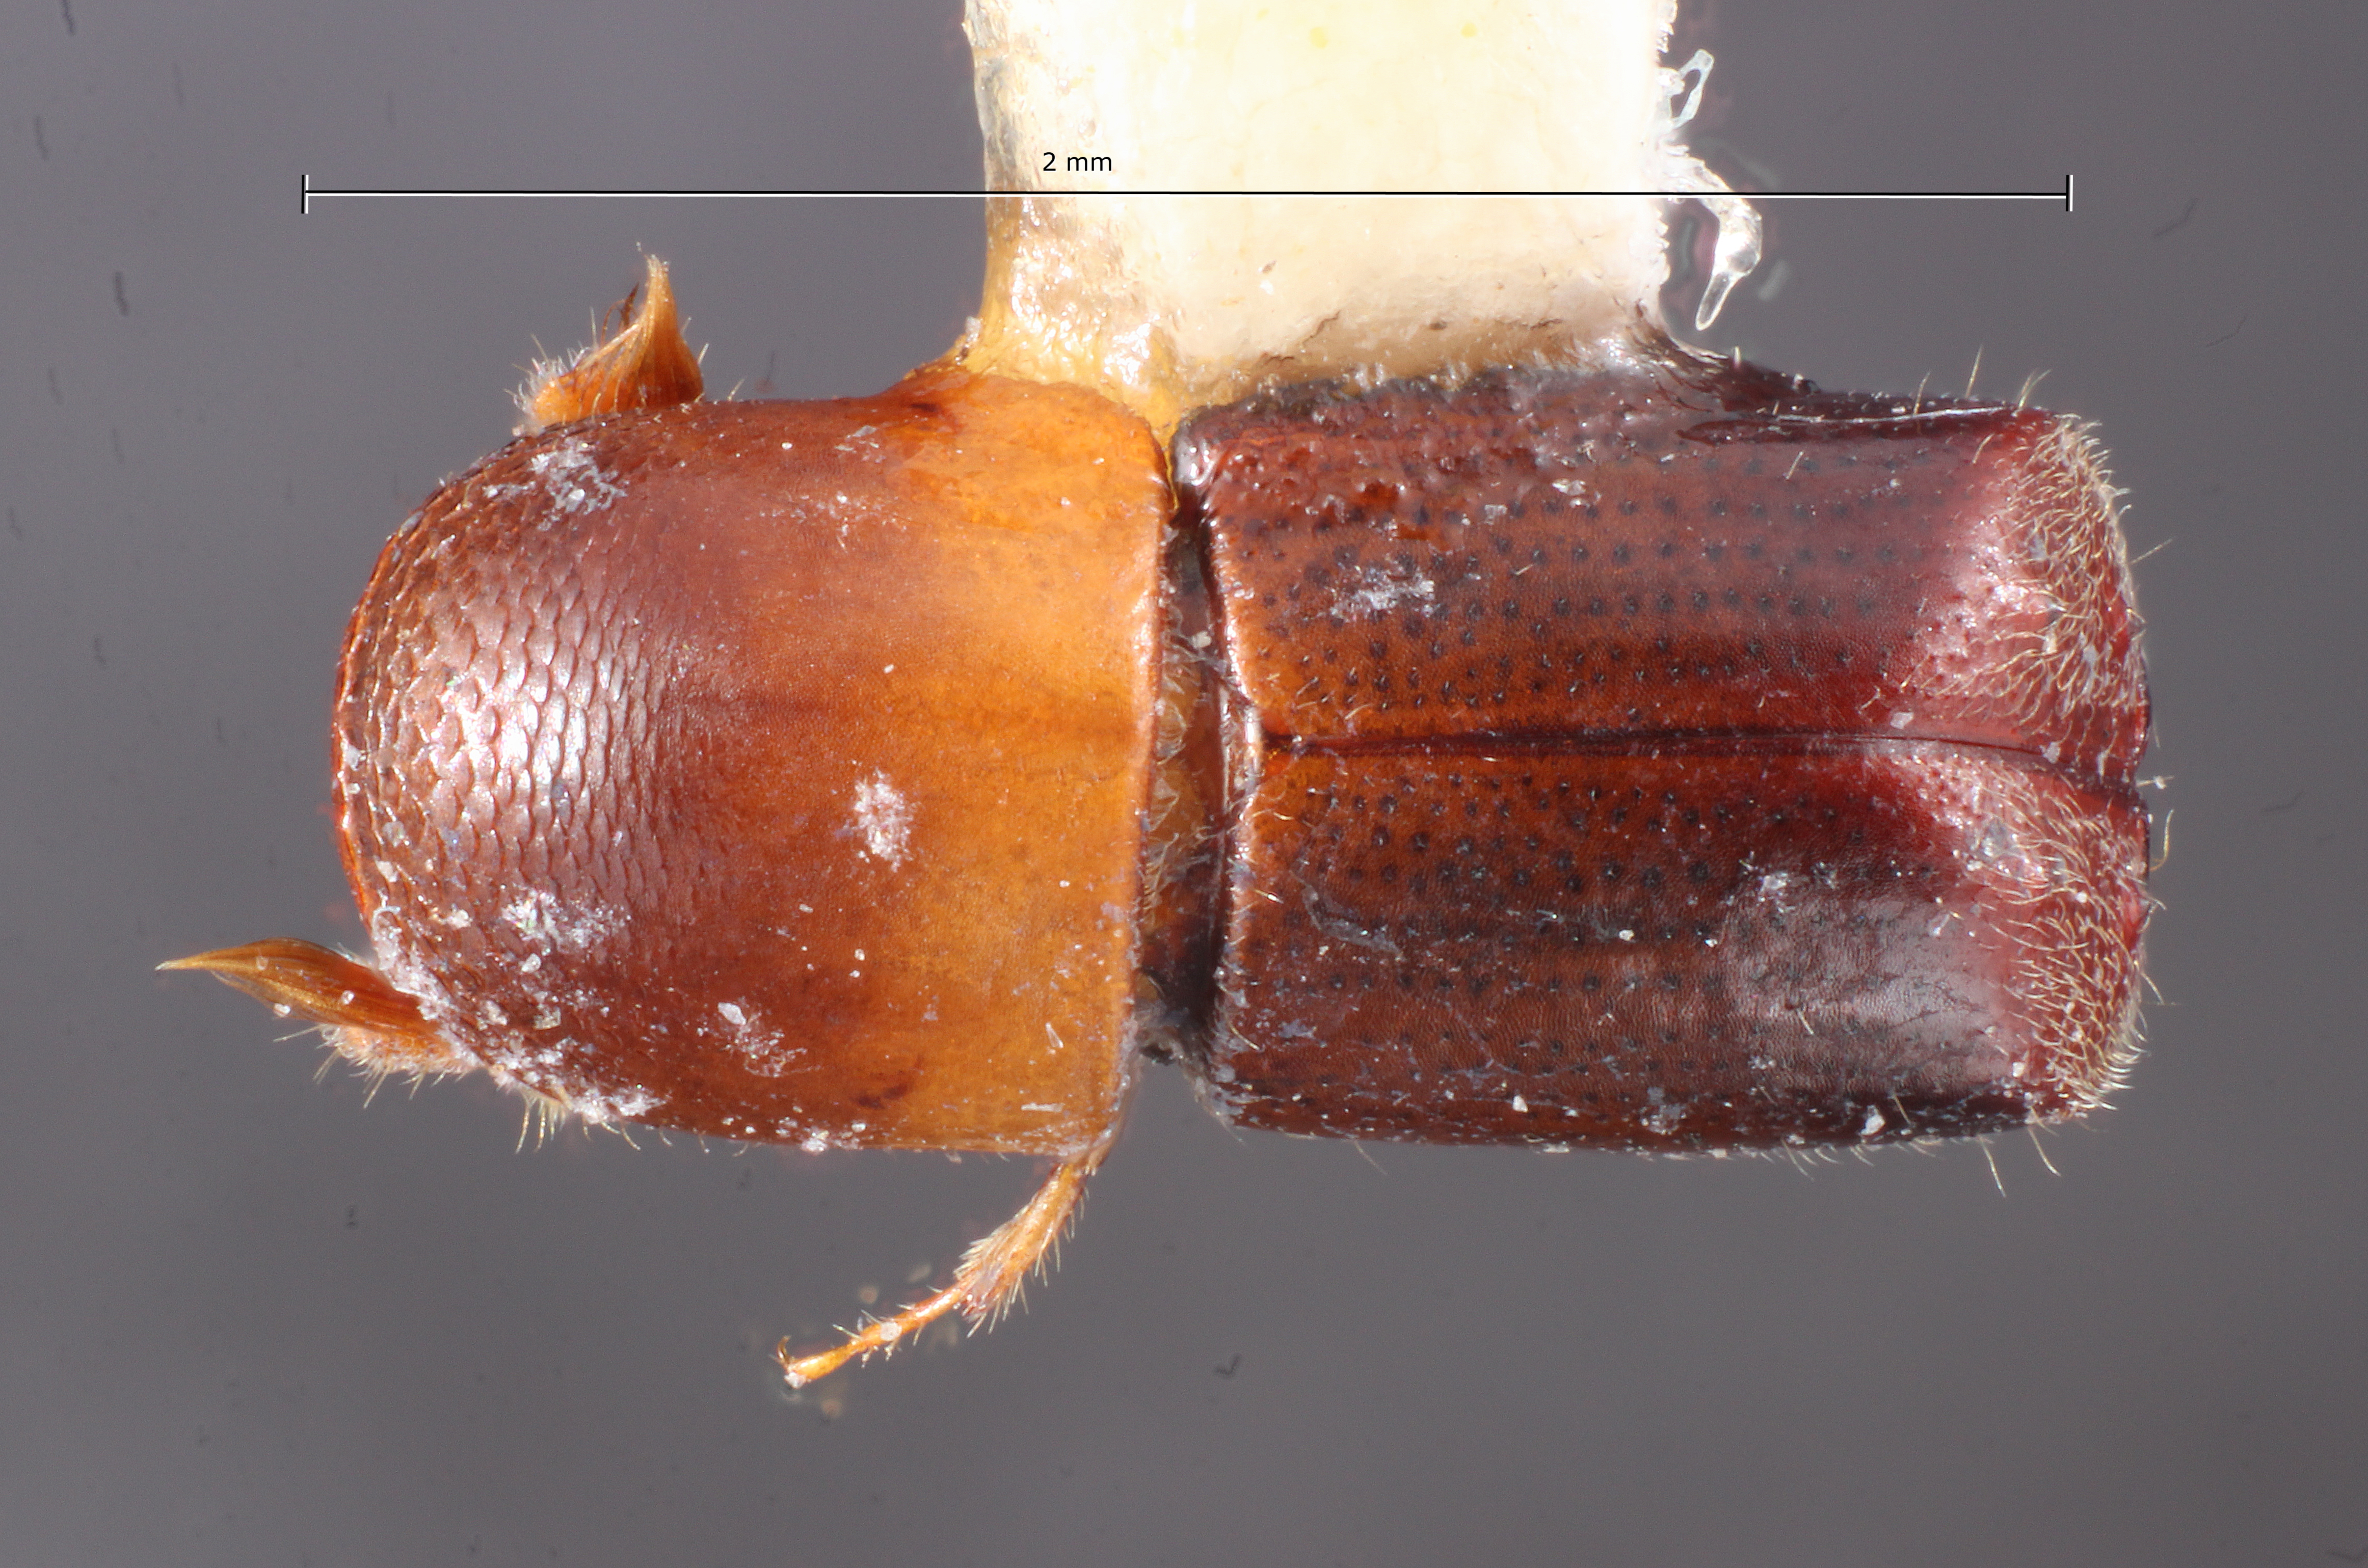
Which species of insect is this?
Monarthrum proximum
